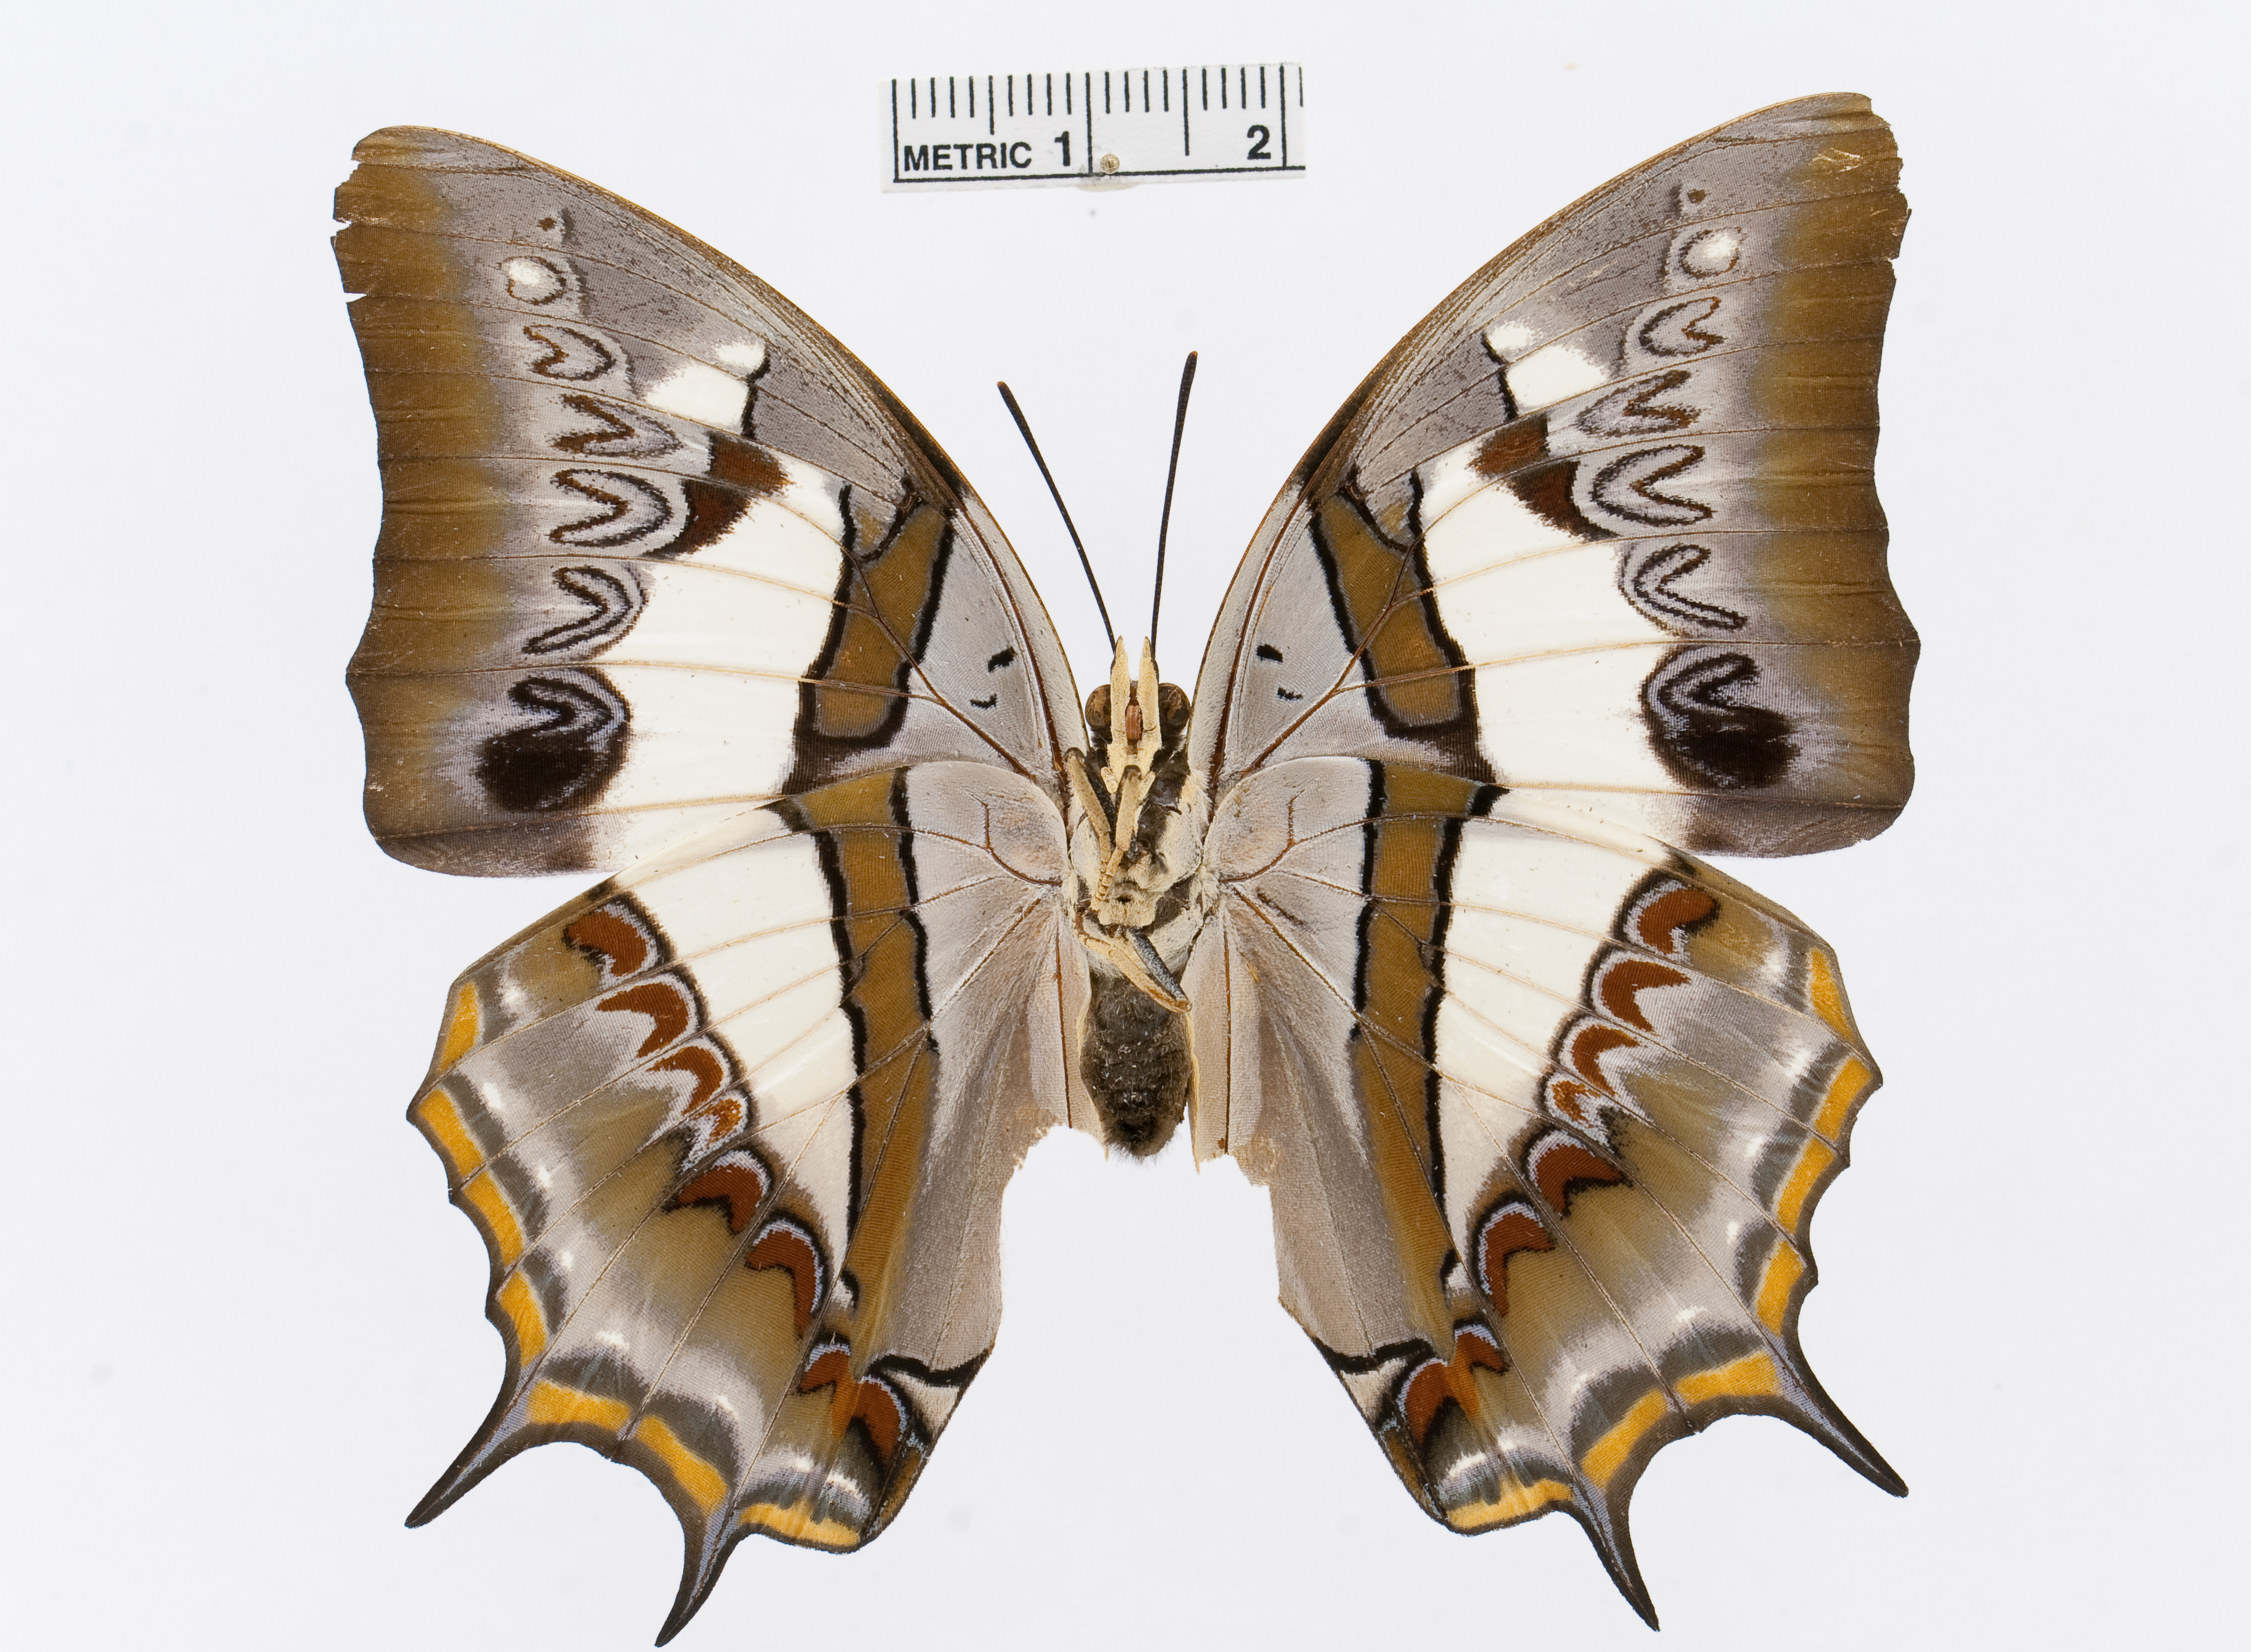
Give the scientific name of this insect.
Polyura schreiber
